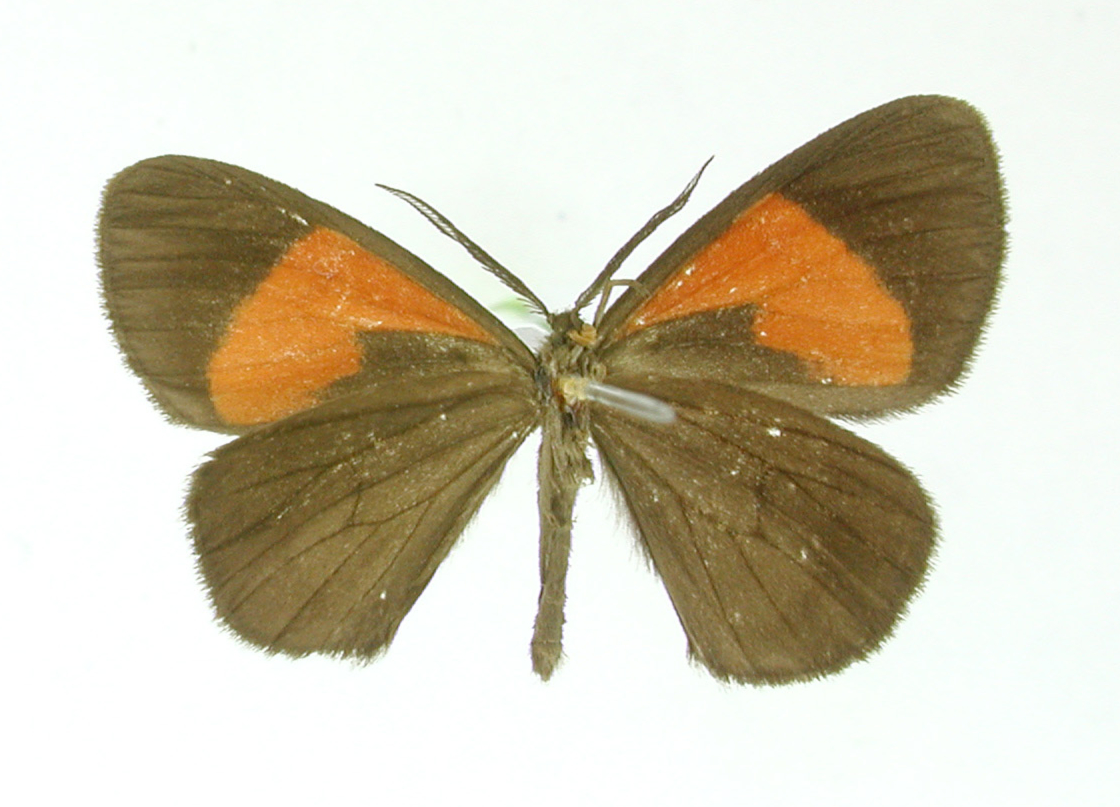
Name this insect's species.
Sangalopsis angulimacula
